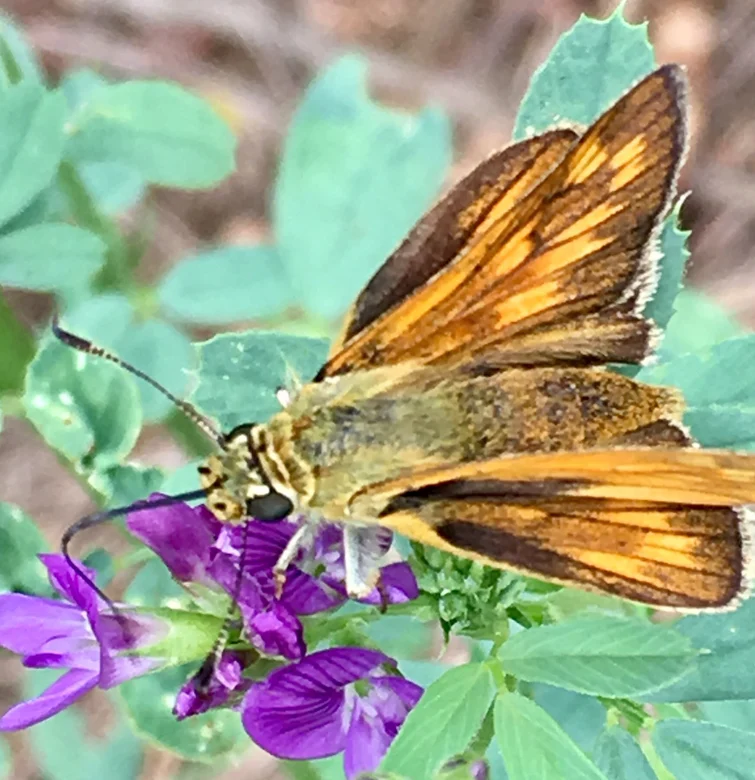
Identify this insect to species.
Ochlodes sylvanus (also Ochlodes venata)
